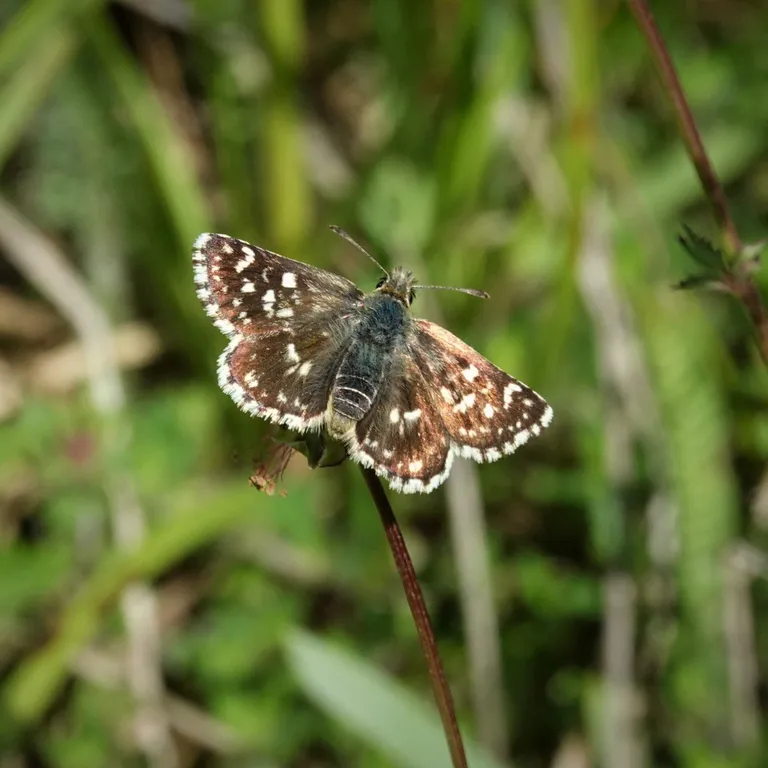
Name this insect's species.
Spialia sertorius
